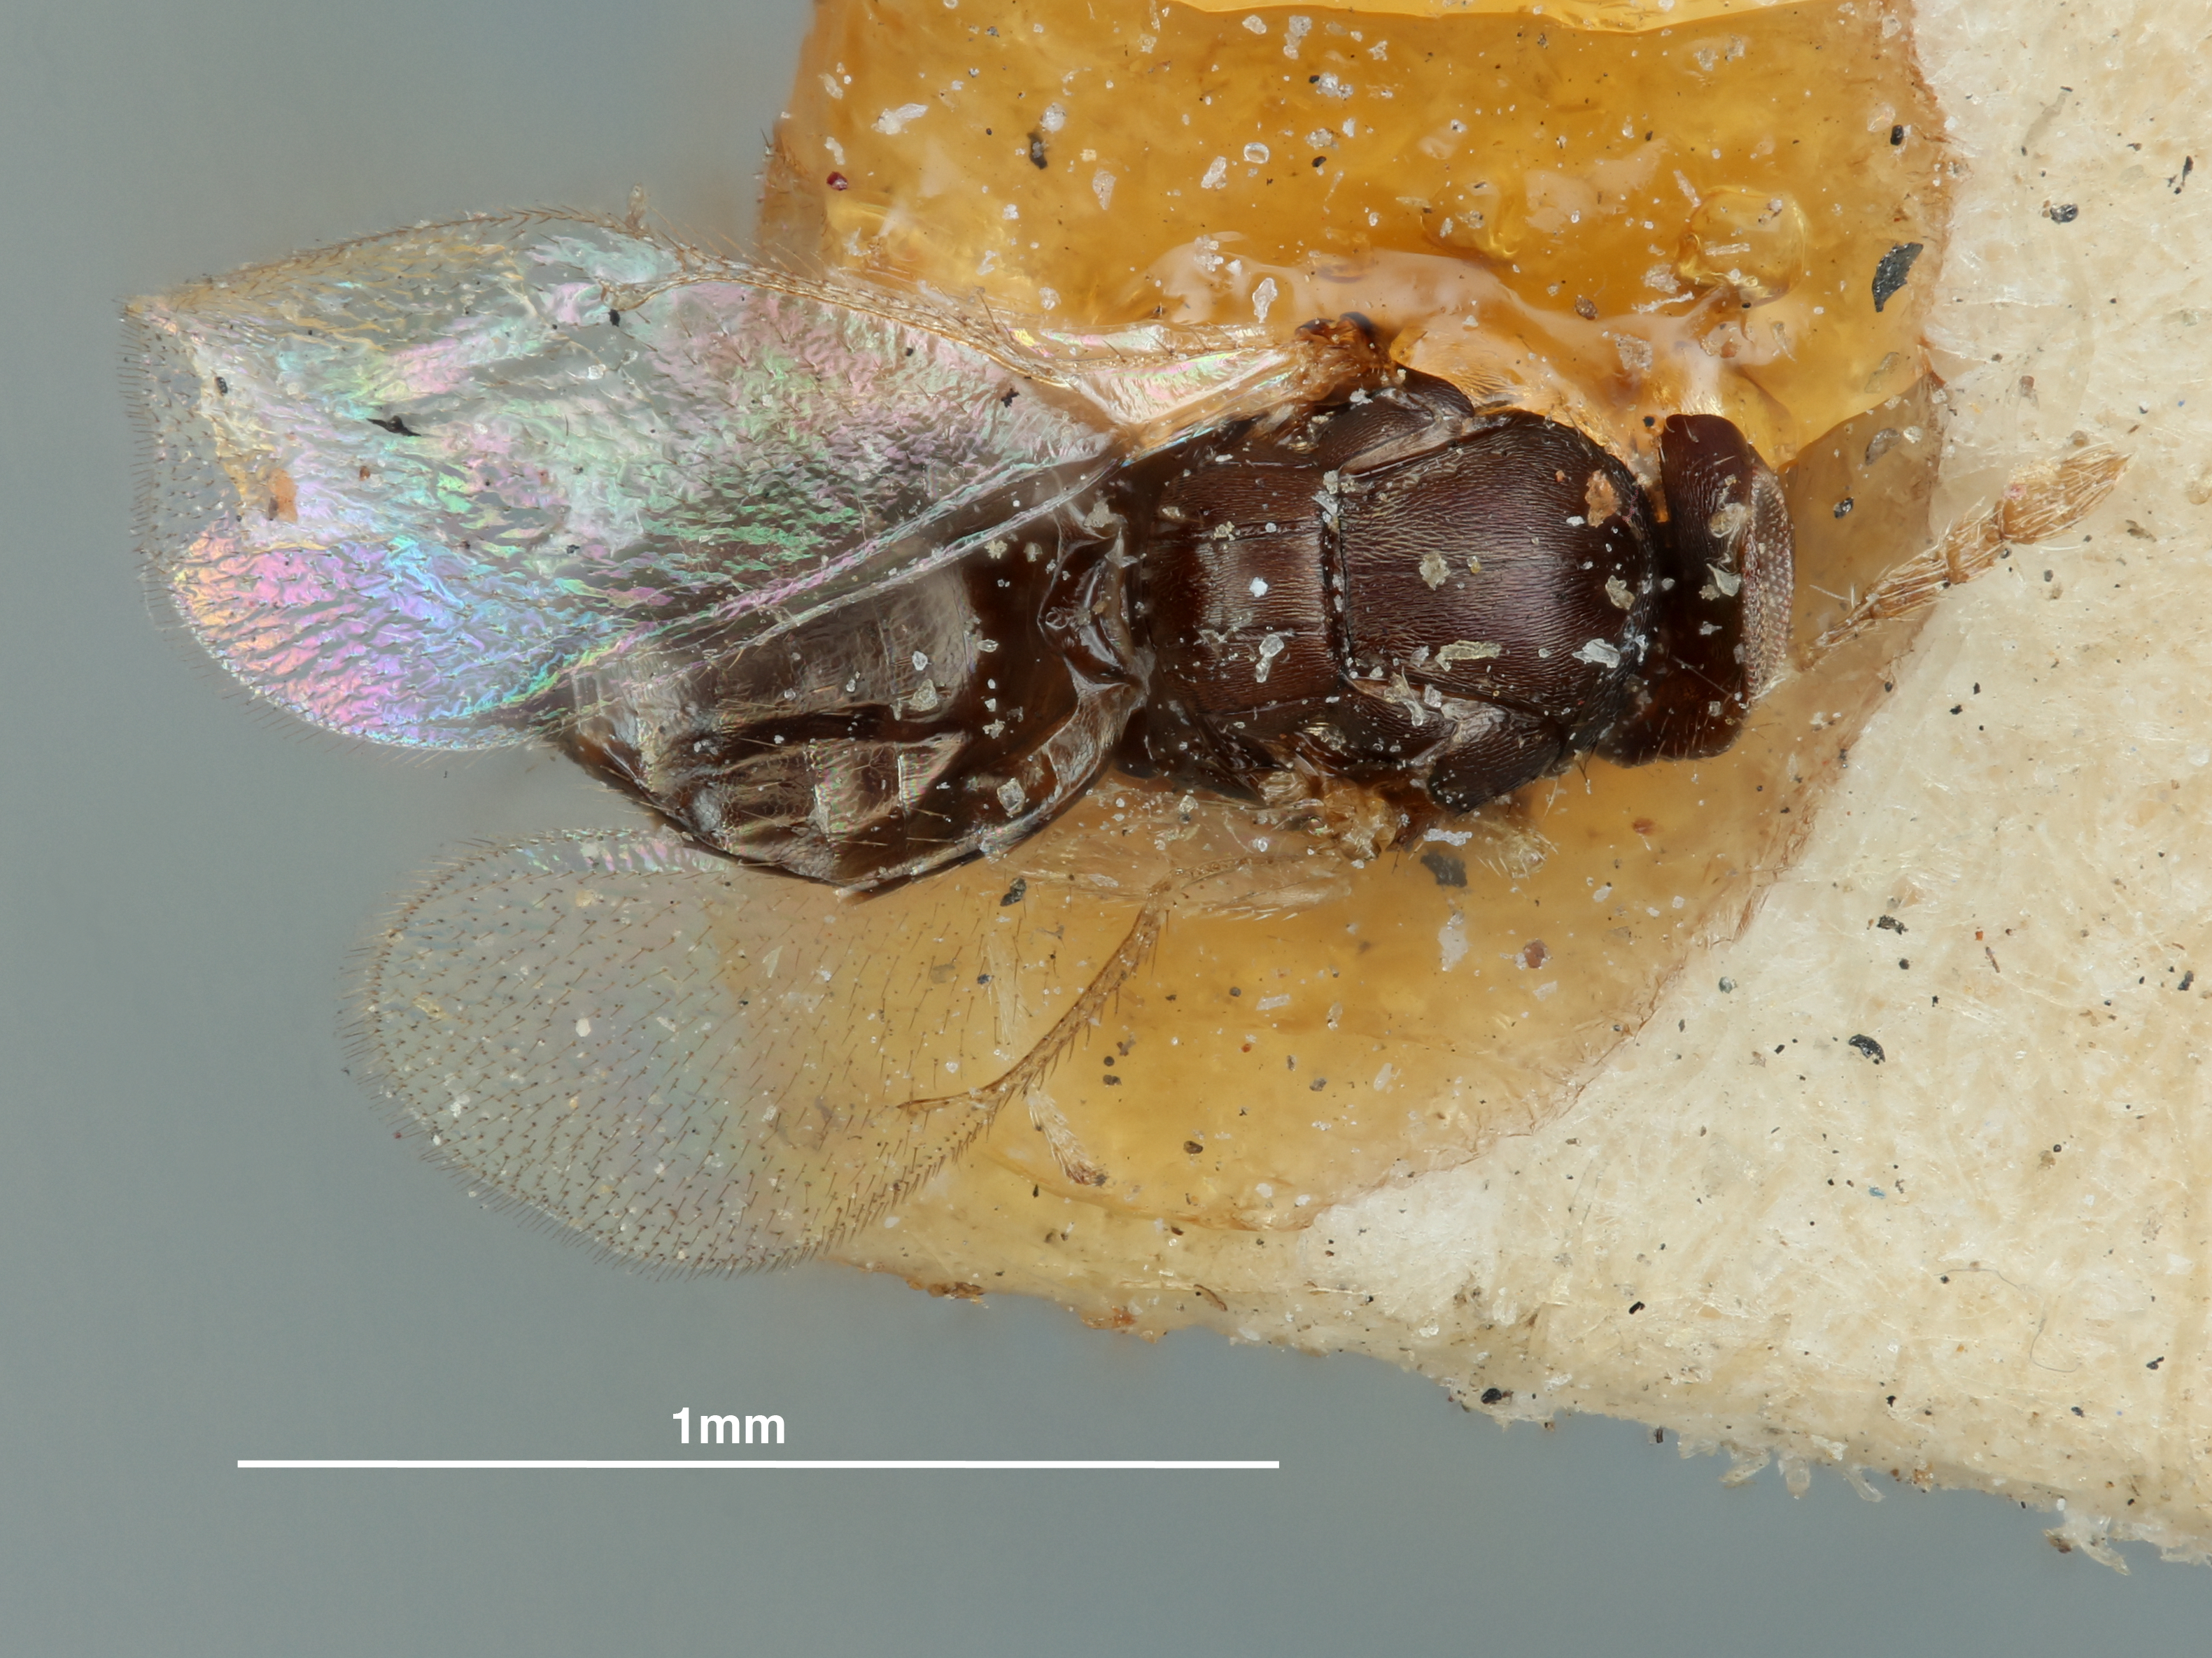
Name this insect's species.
Hyperteles blastophagi
